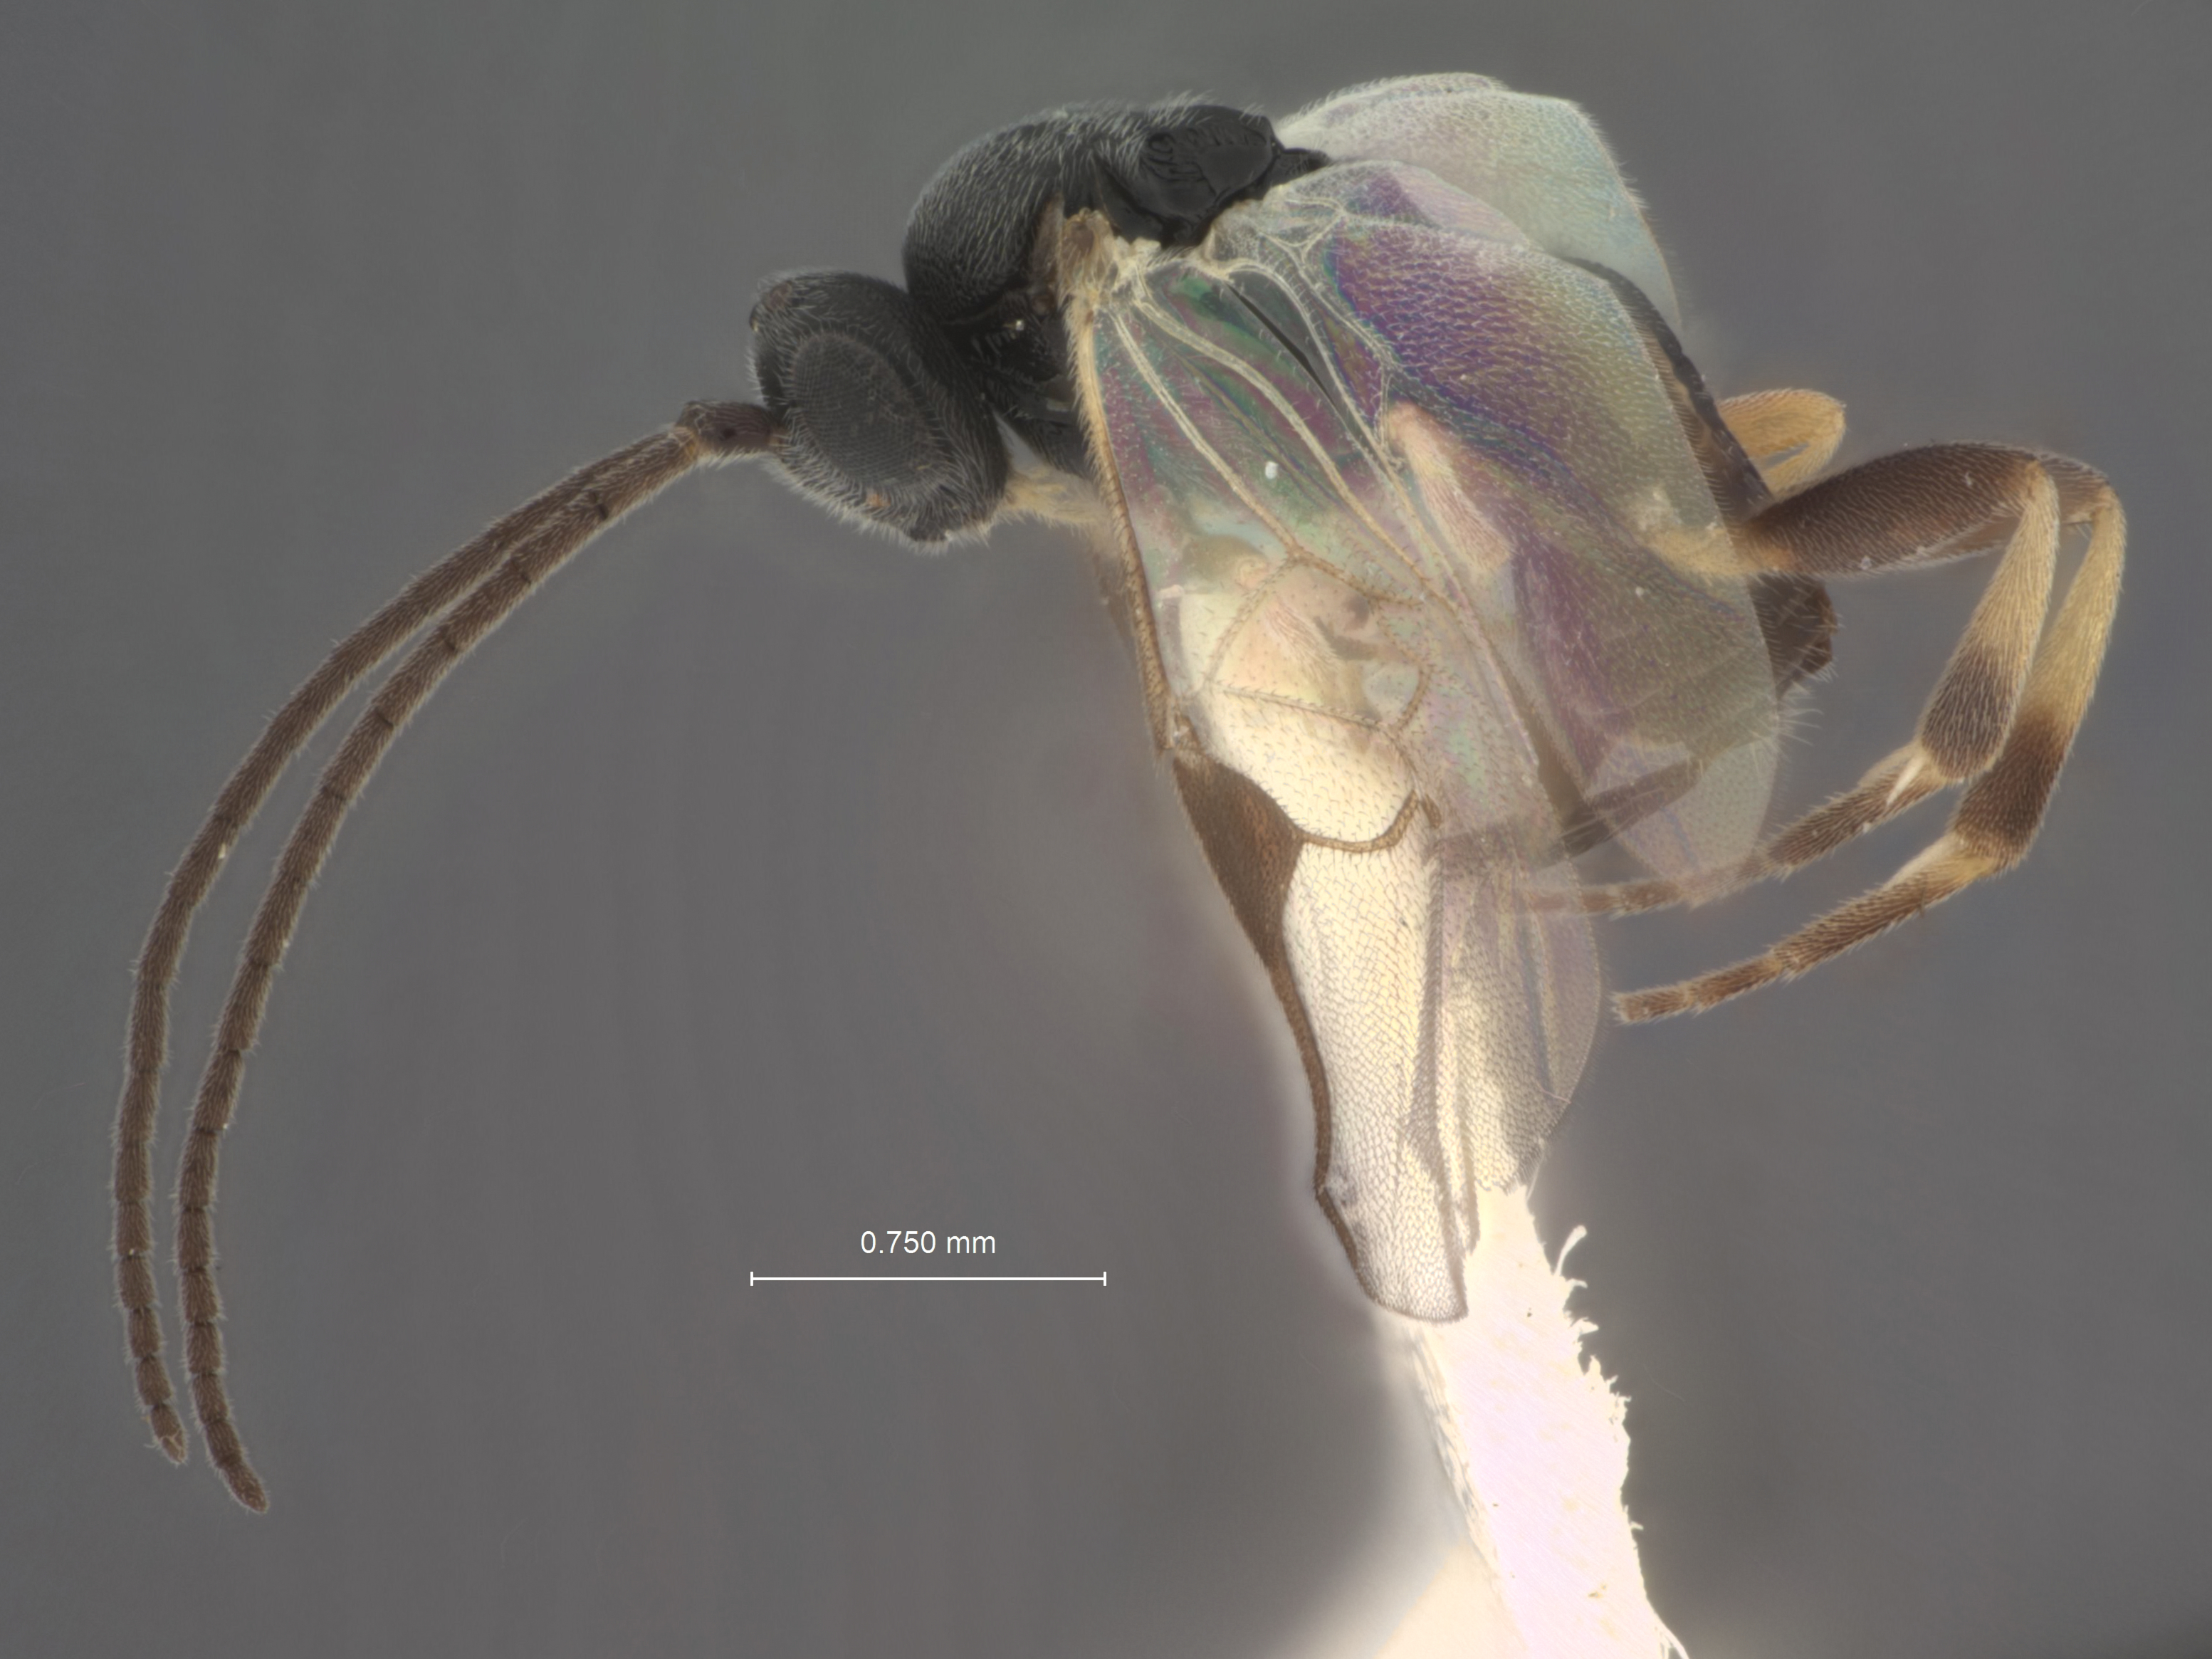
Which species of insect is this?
Apanteles delhiensis
